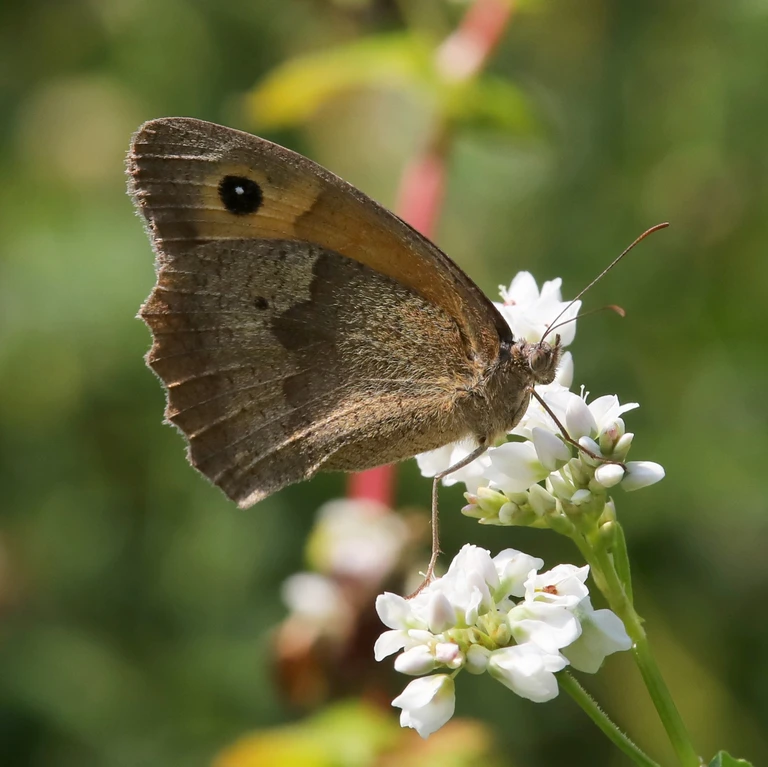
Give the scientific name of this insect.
Maniola jurtina
